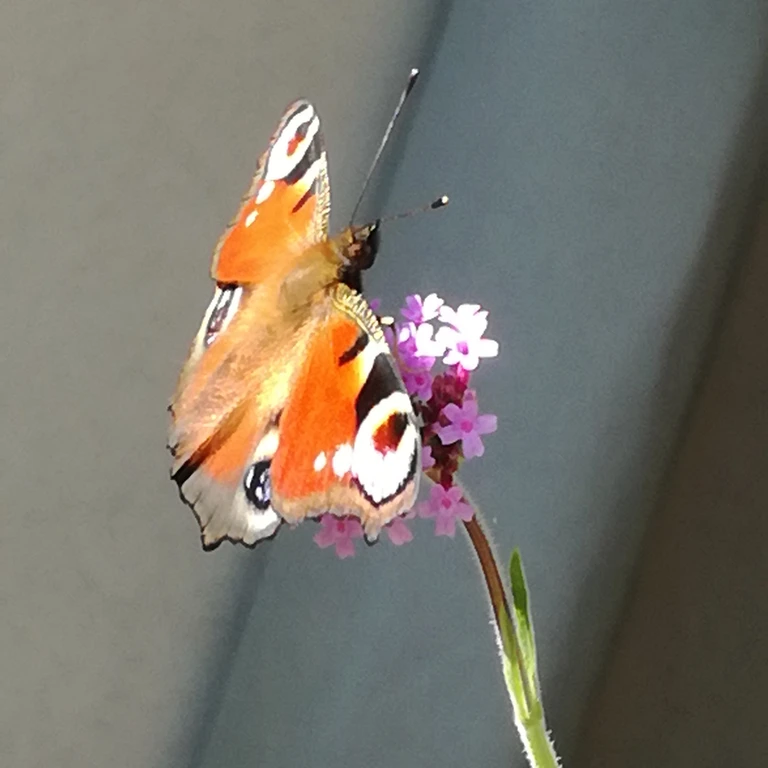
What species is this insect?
Aglais io
